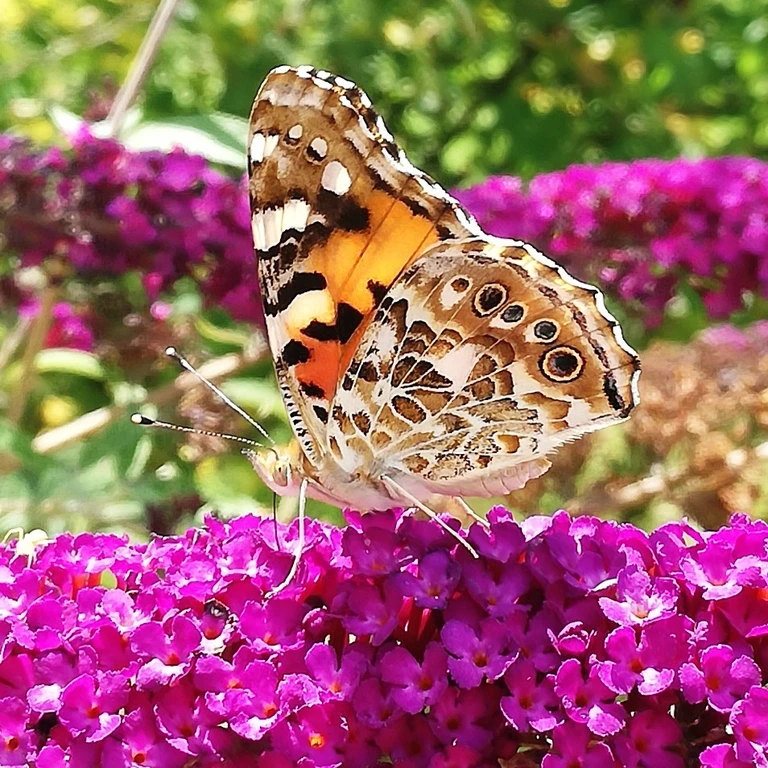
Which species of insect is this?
Vanessa cardui
